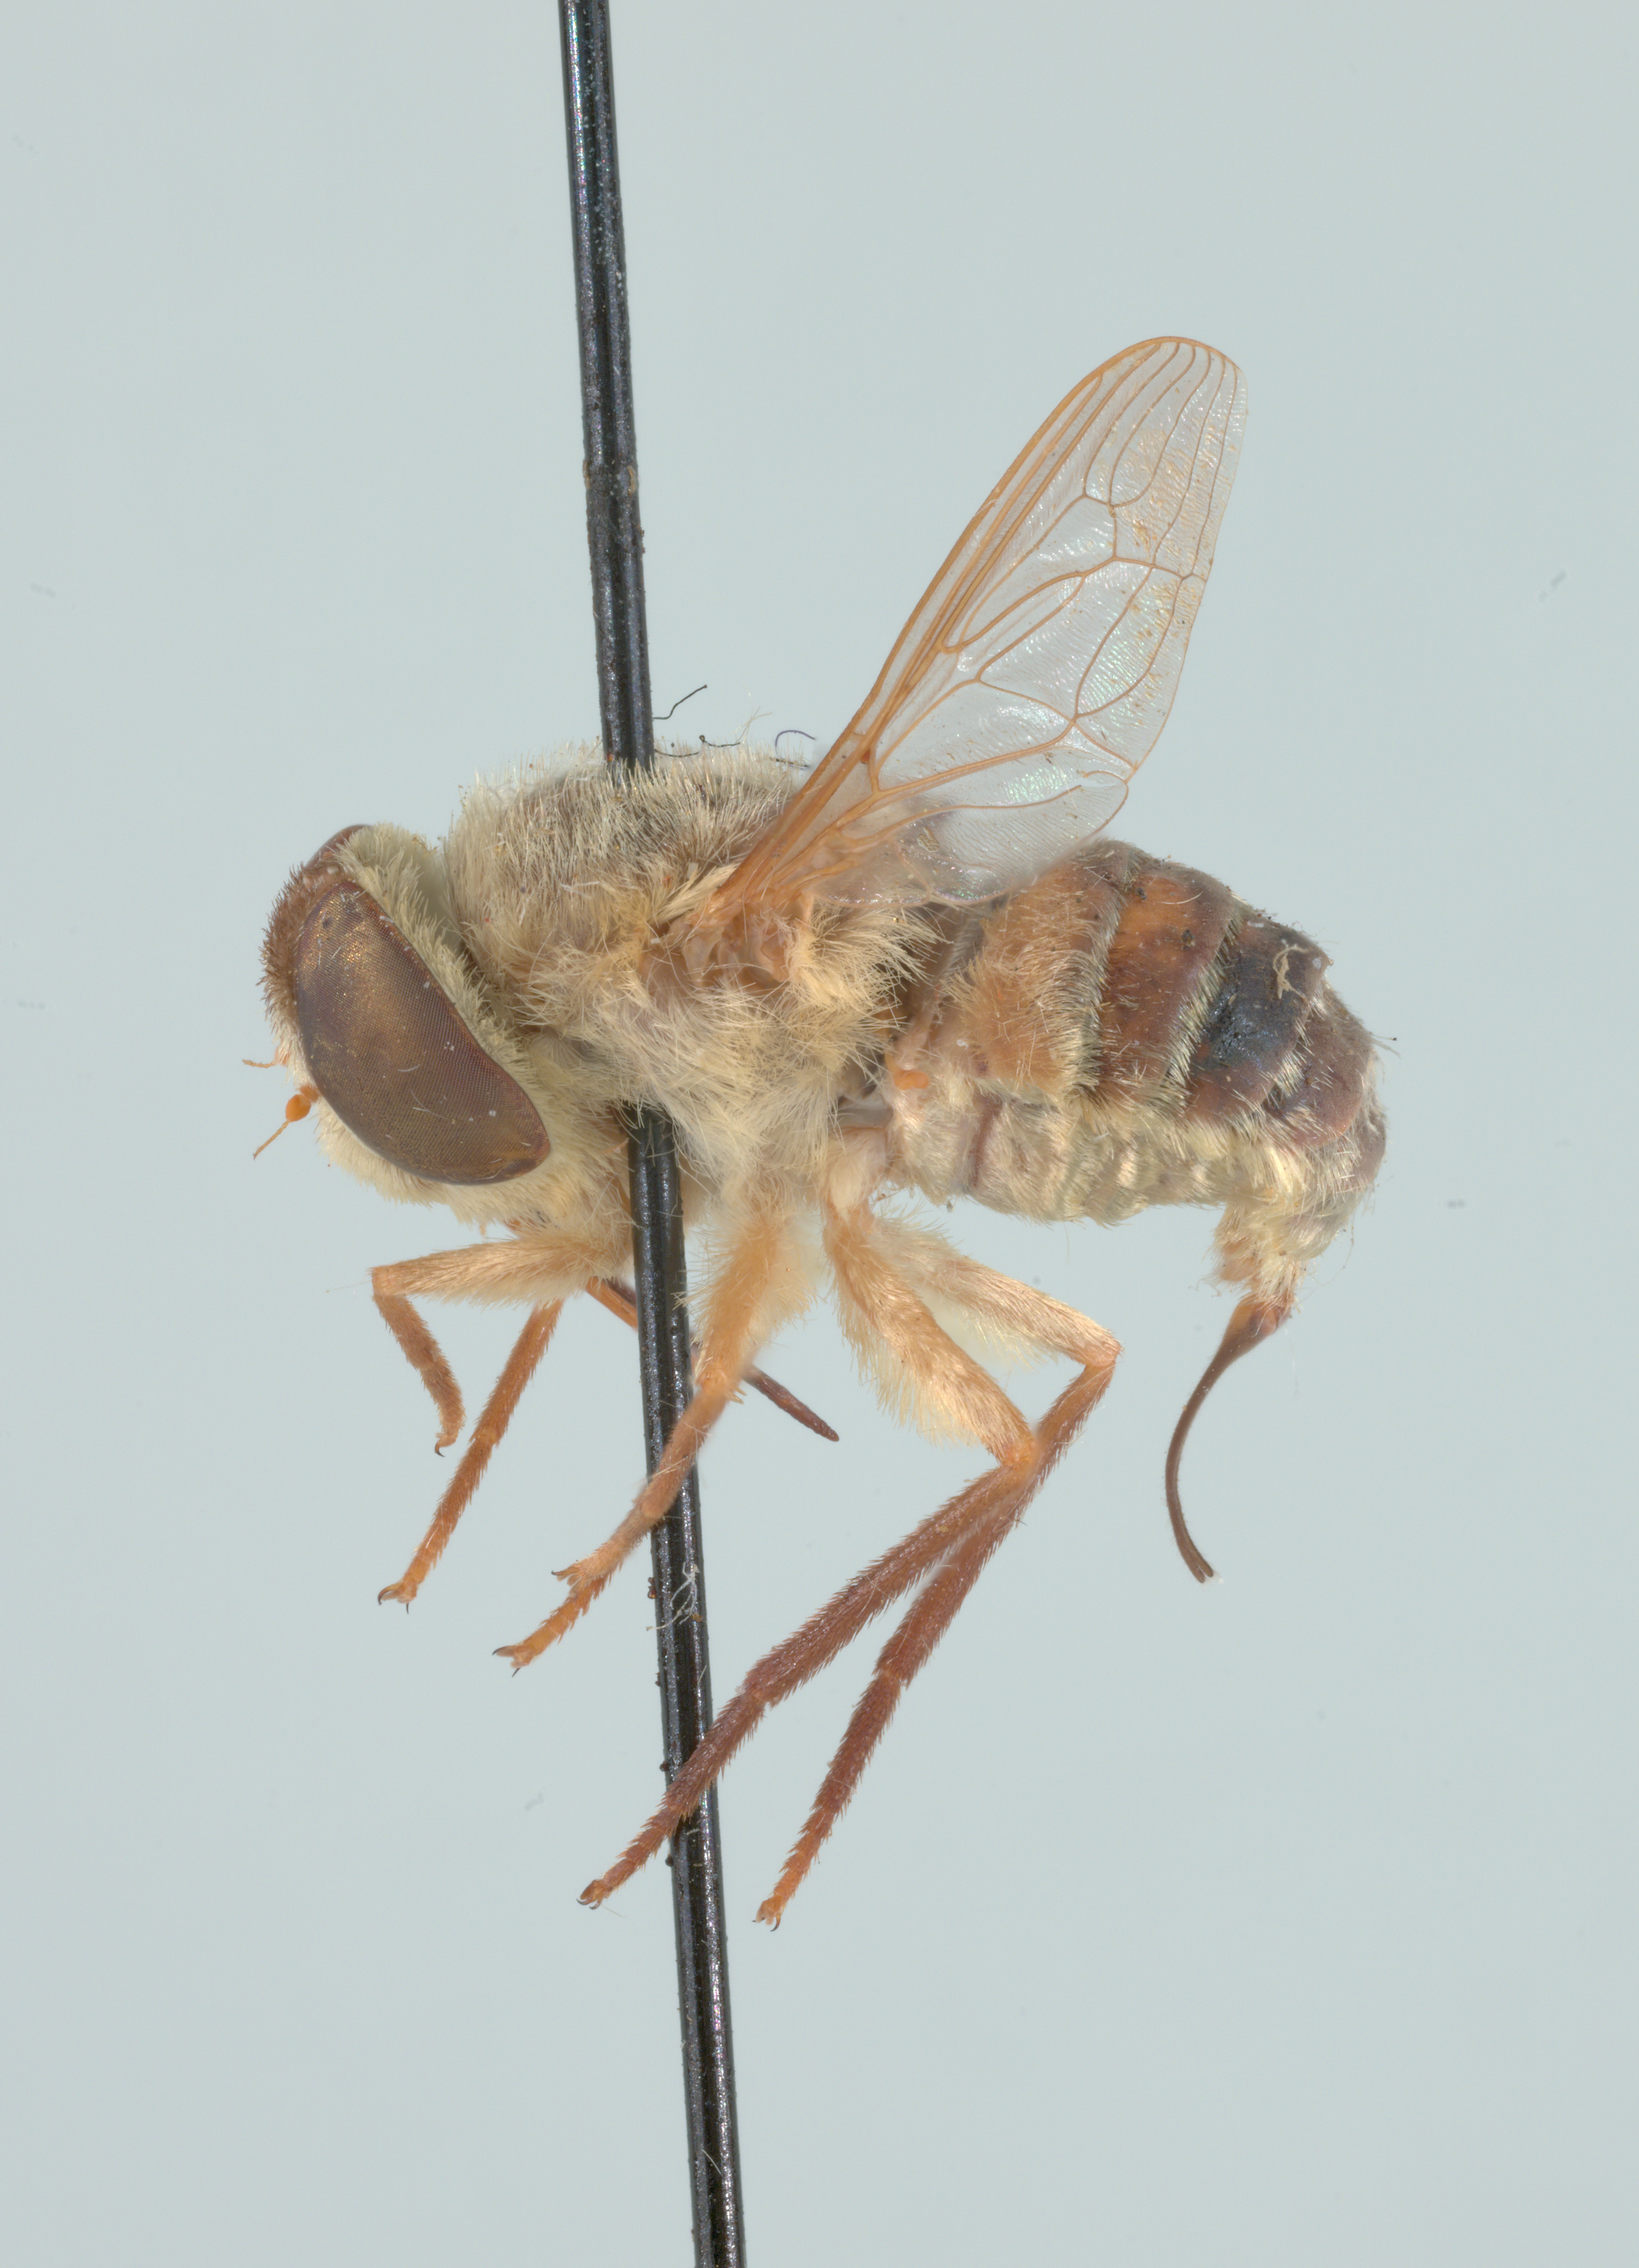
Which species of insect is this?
Neorhynchocephalus volaticus
